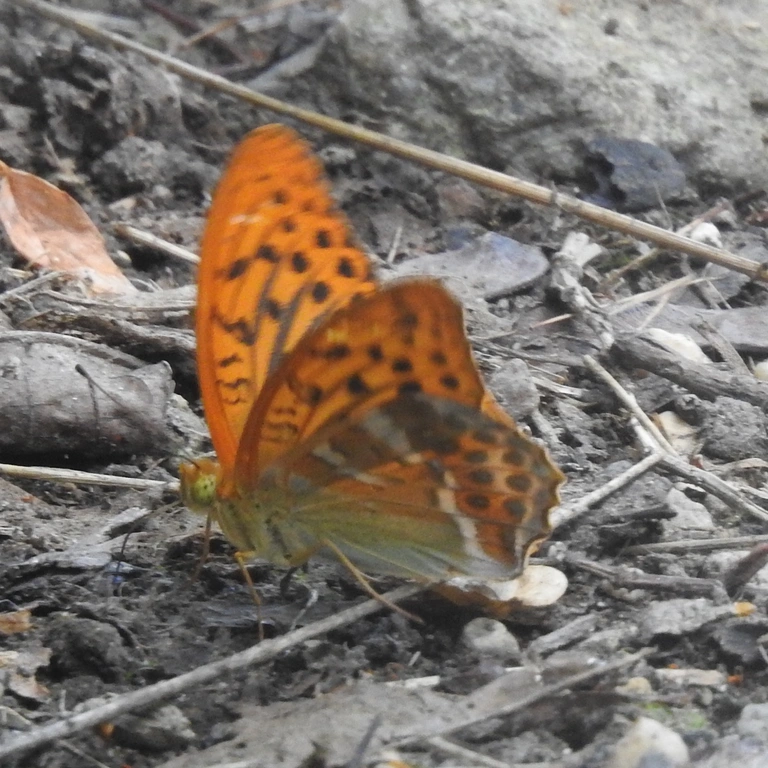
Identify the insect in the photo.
Argynnis paphia
